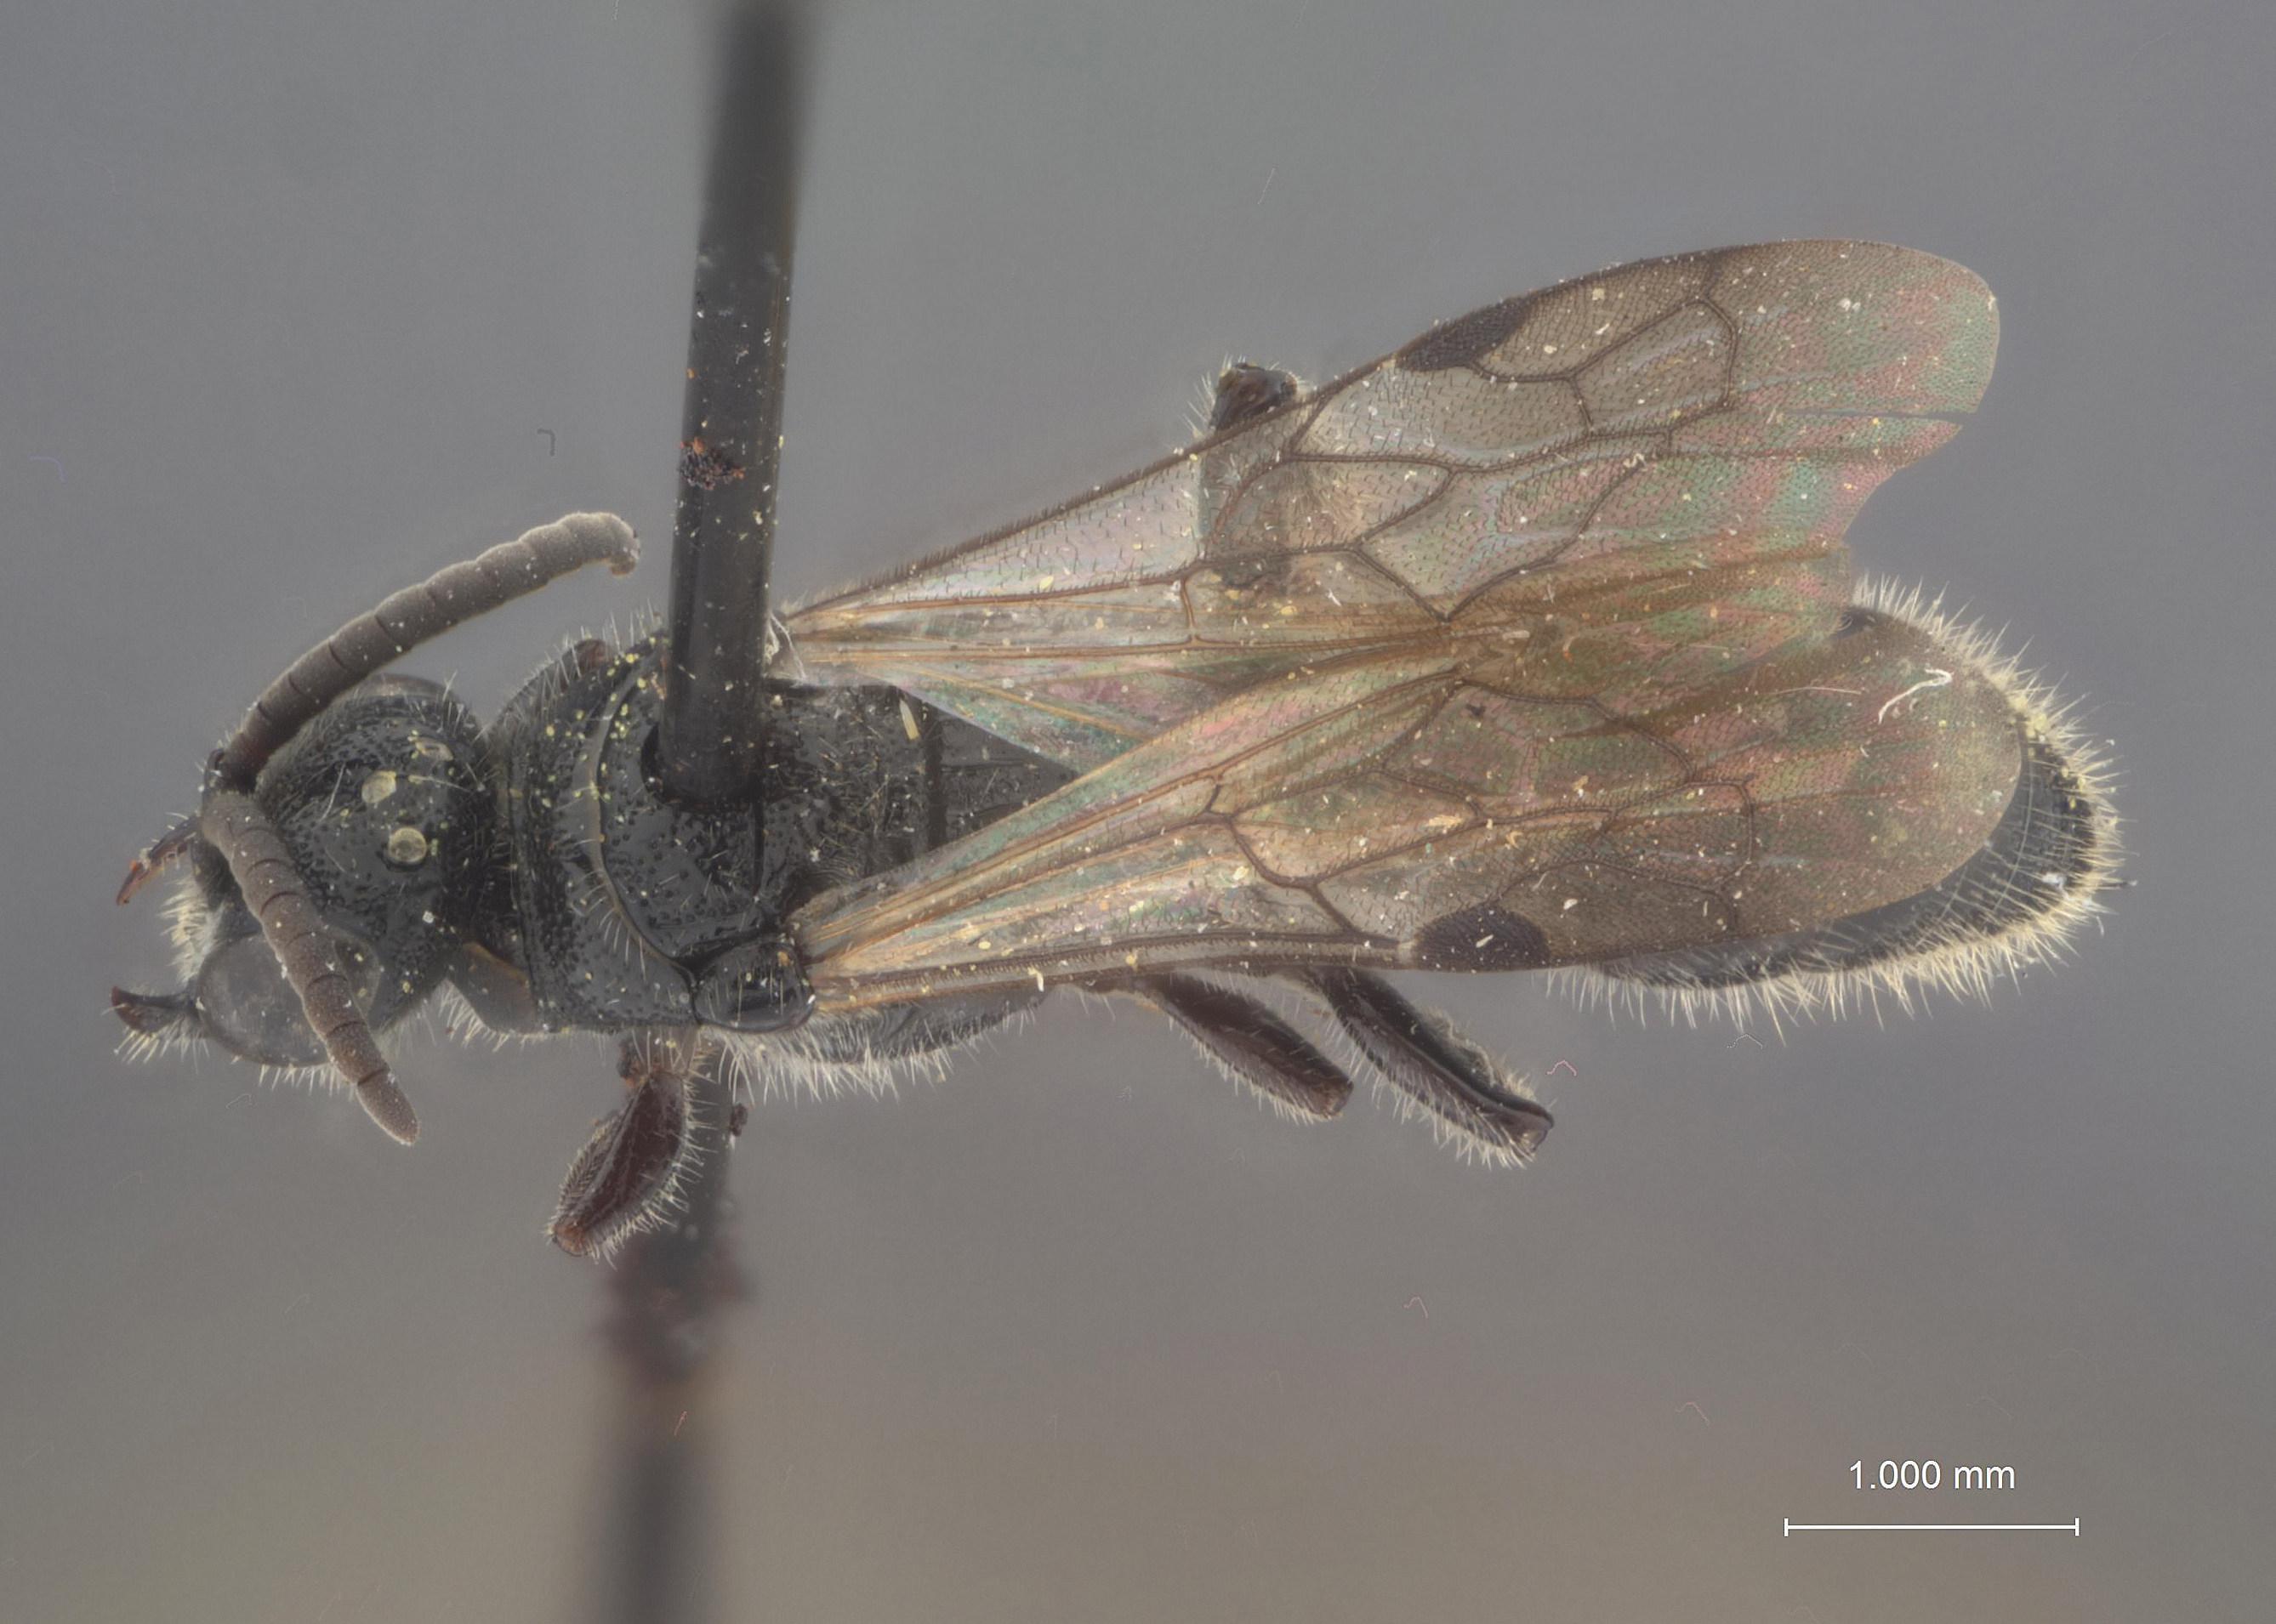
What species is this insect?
Tiphia bryophila
